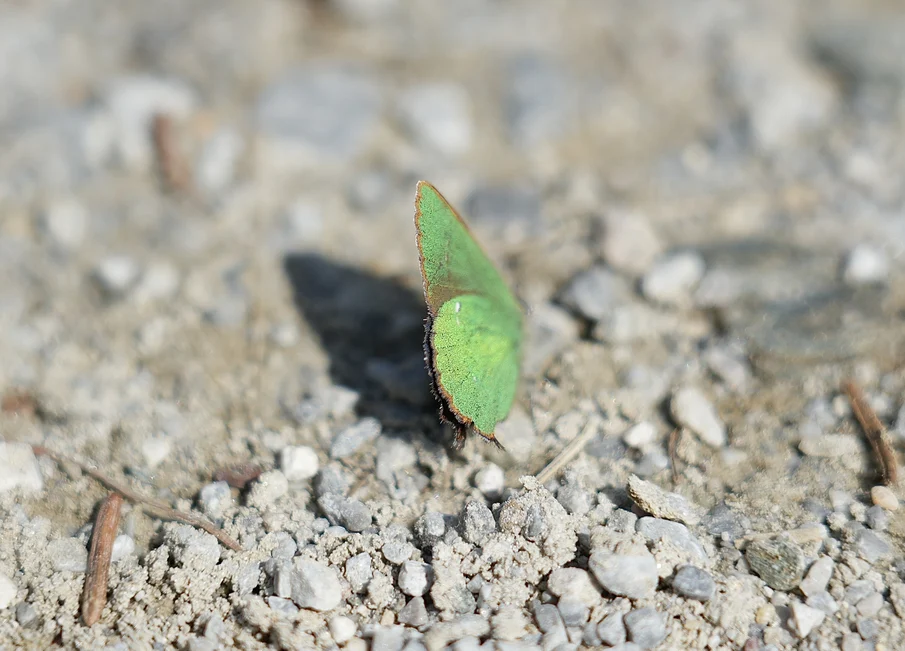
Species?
Callophrys rubi
